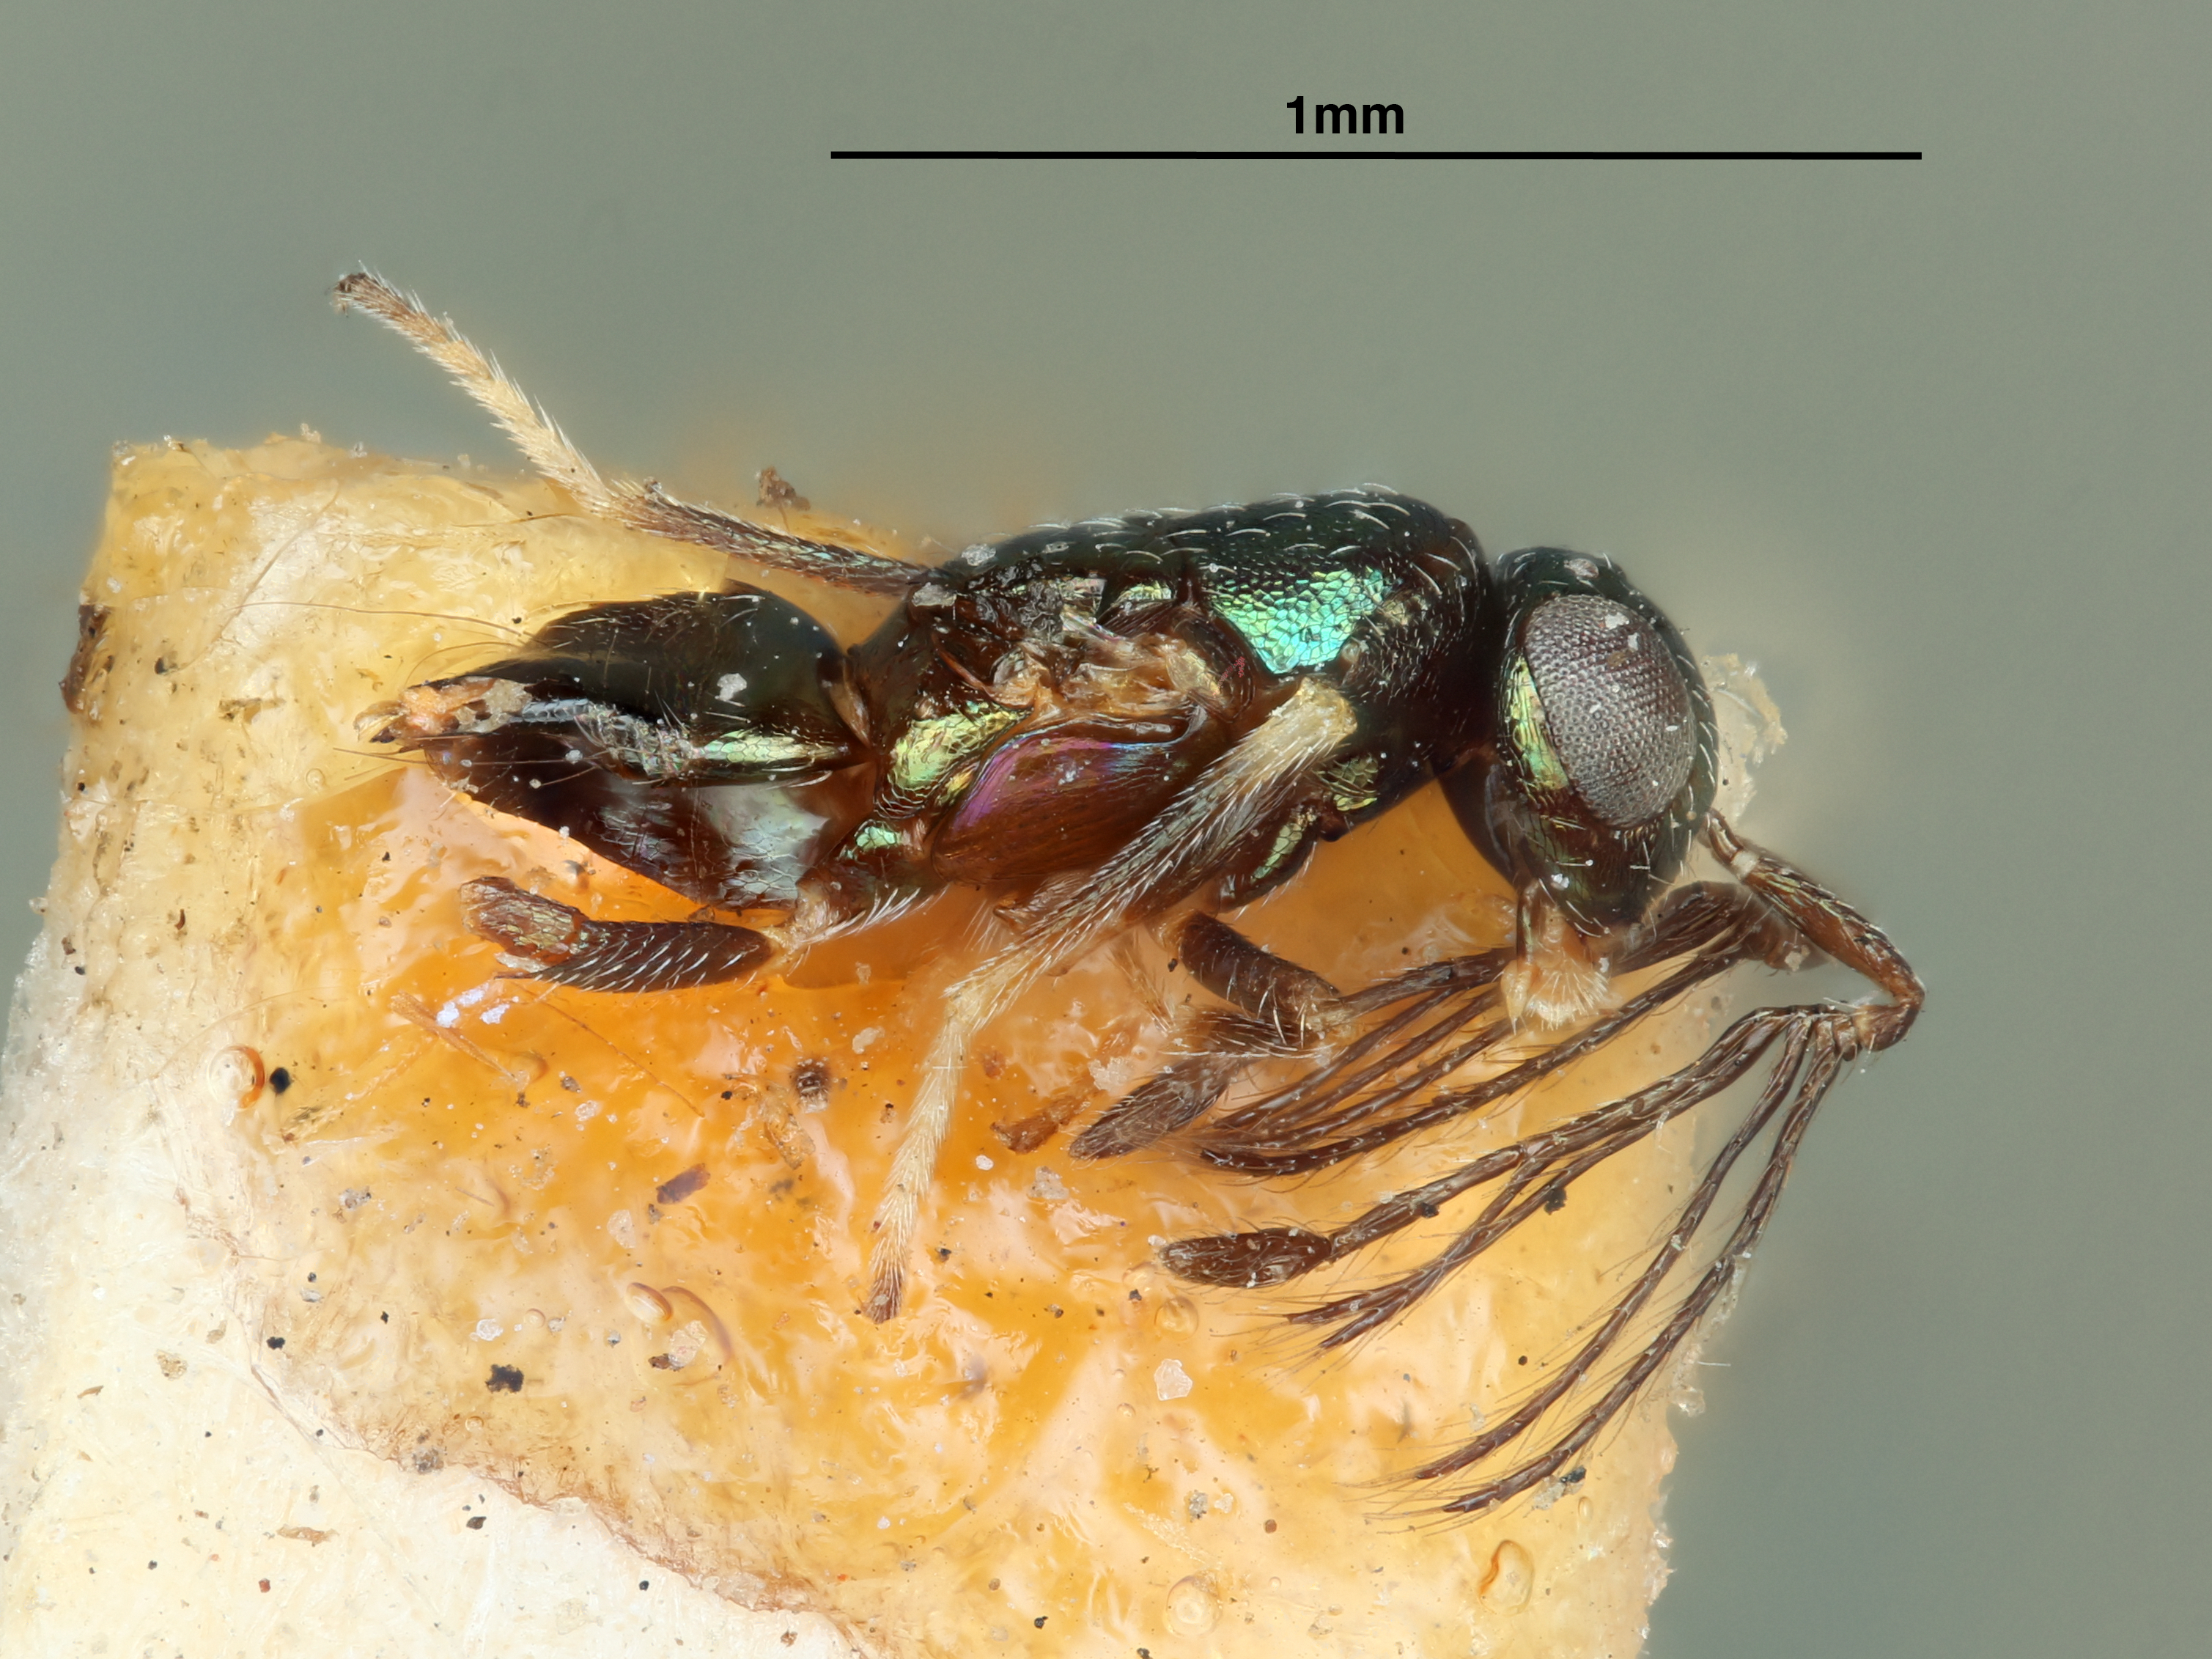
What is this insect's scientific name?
Tetralophiellus brevicollis
